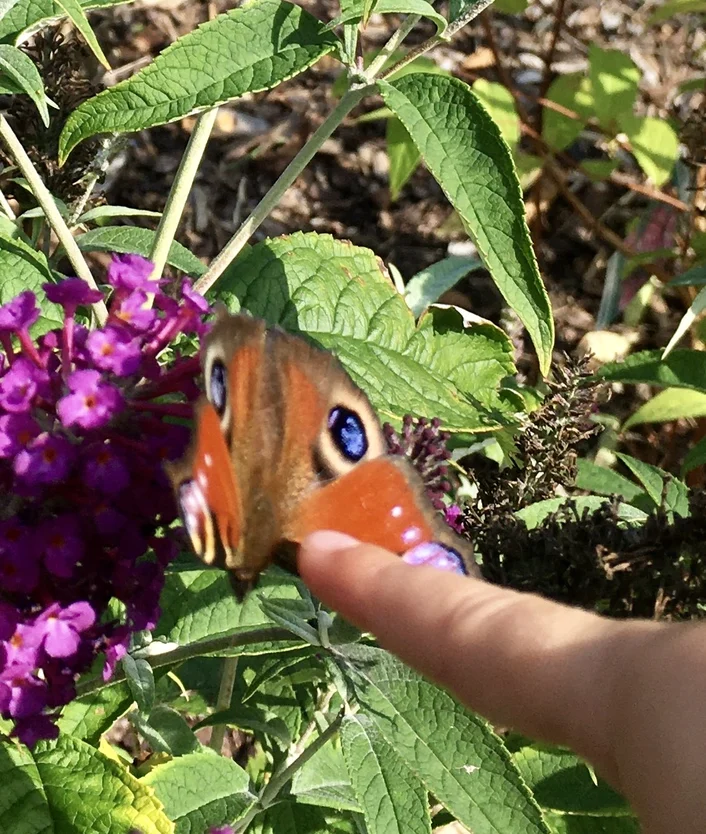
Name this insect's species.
Aglais io
